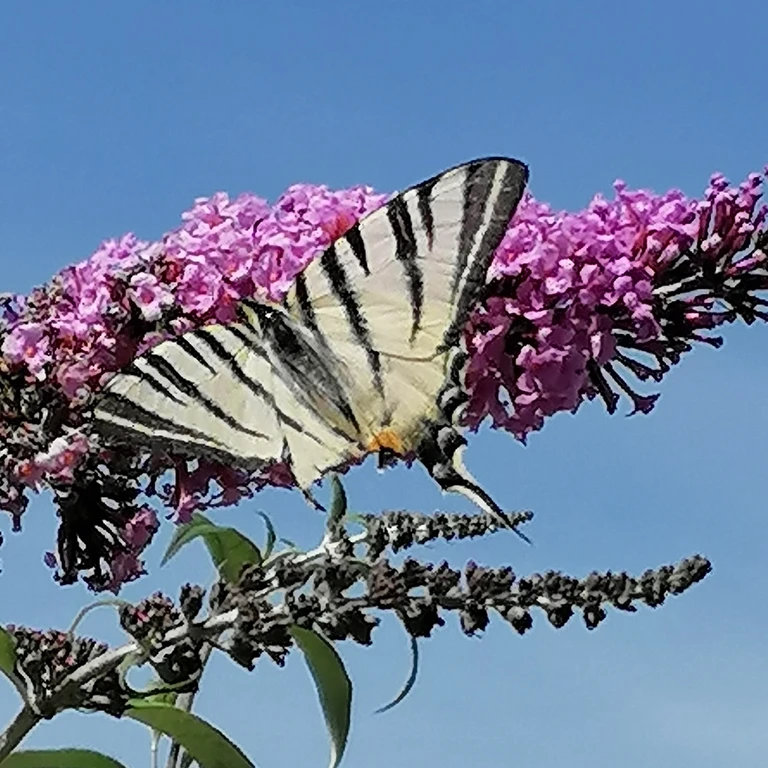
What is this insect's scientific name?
Iphiclides podalirius
